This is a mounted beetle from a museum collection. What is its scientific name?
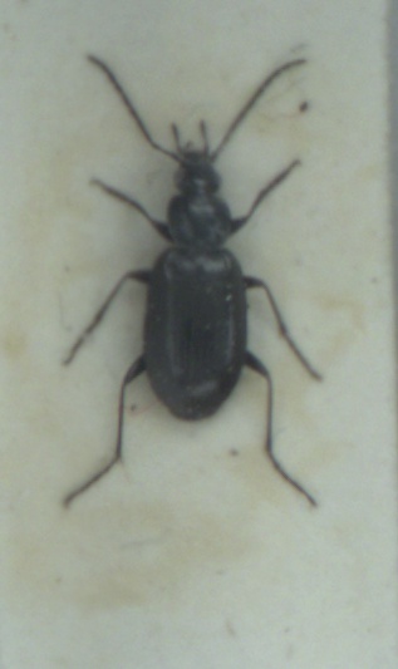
Agonum gracile
